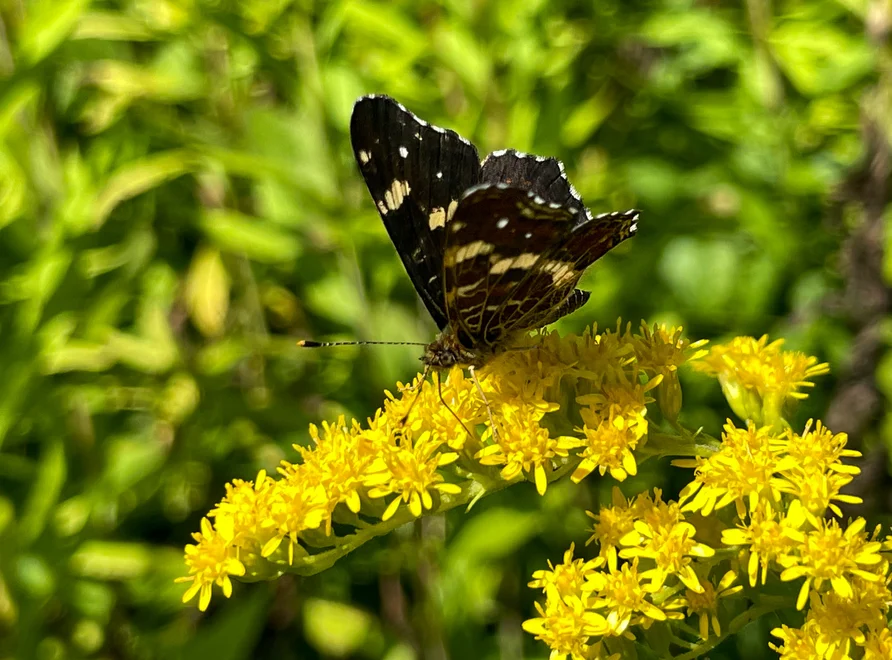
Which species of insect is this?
Araschnia levana
